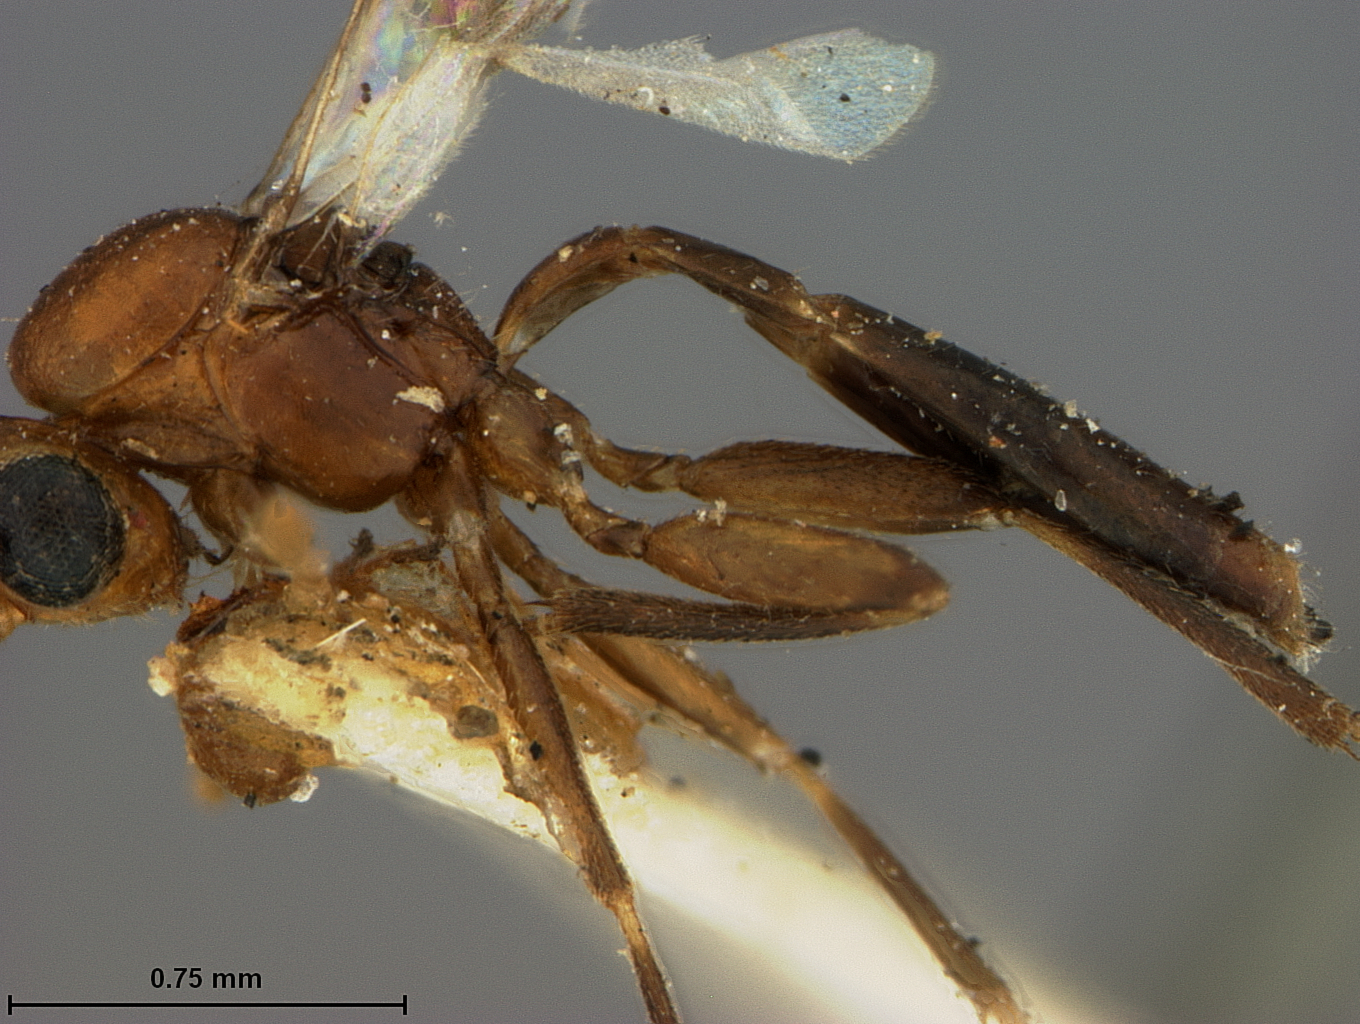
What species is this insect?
Aphidius bifasciatus
